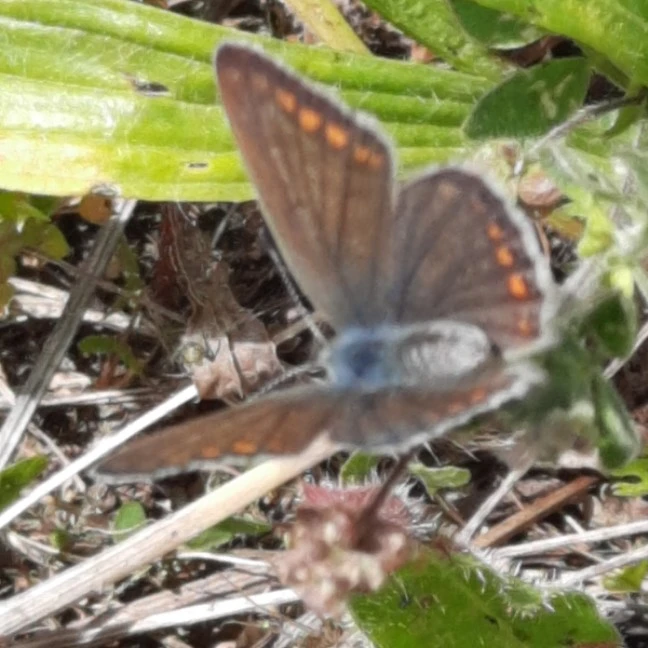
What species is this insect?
Polyommatus icarus
